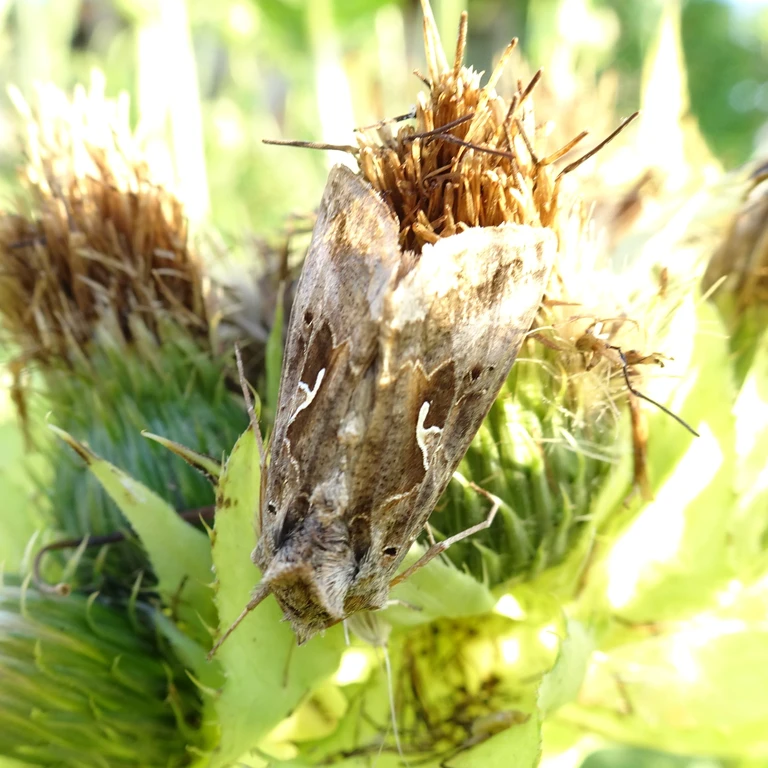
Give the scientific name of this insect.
Autographa gamma
